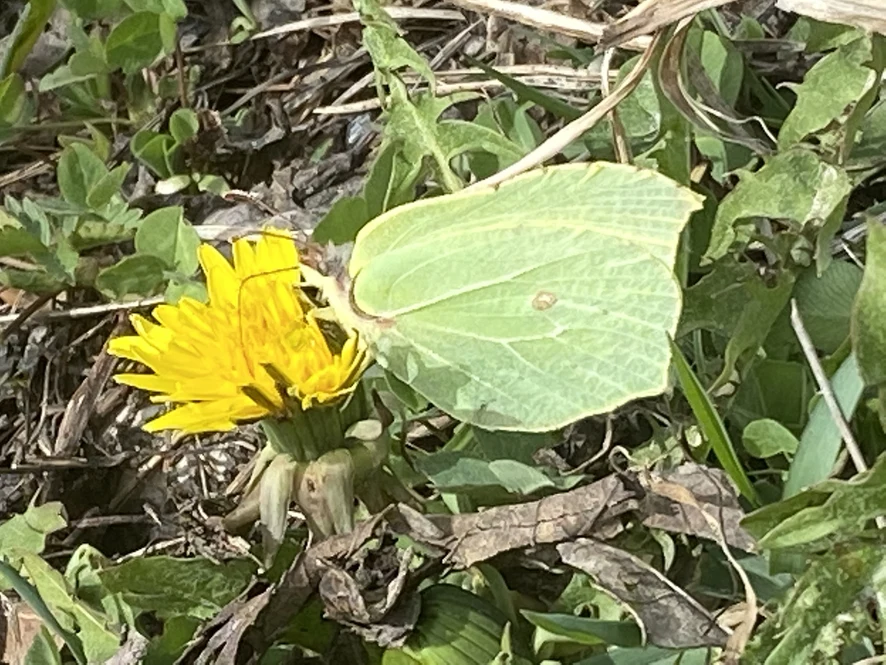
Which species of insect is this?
Gonepteryx rhamni
